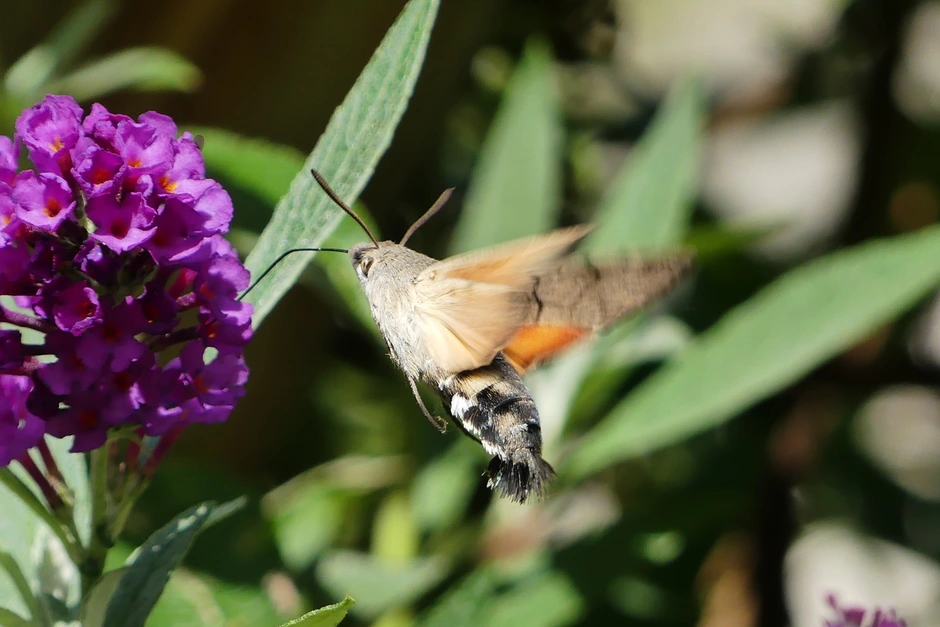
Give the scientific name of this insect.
Macroglossum stellatarum
